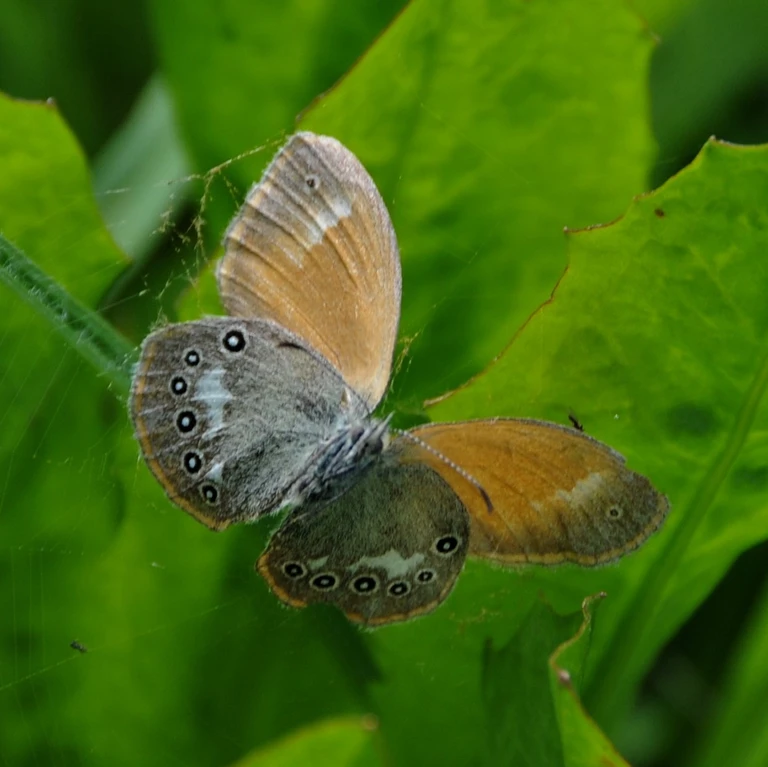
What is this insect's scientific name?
Coenonympha glycerion (also Coenonympha iphis)
